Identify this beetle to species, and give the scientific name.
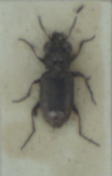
Notiophilus biguttatus
